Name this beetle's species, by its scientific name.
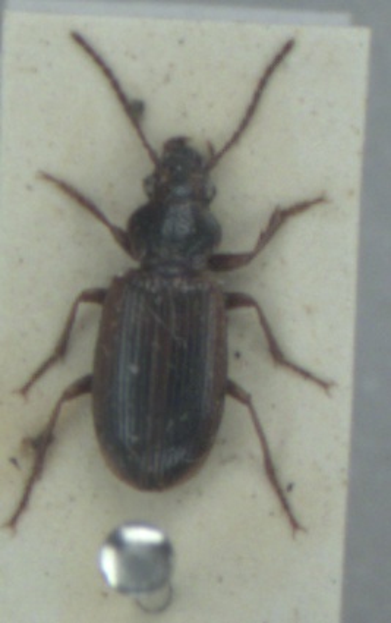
Dicheirotrichus gustavii
